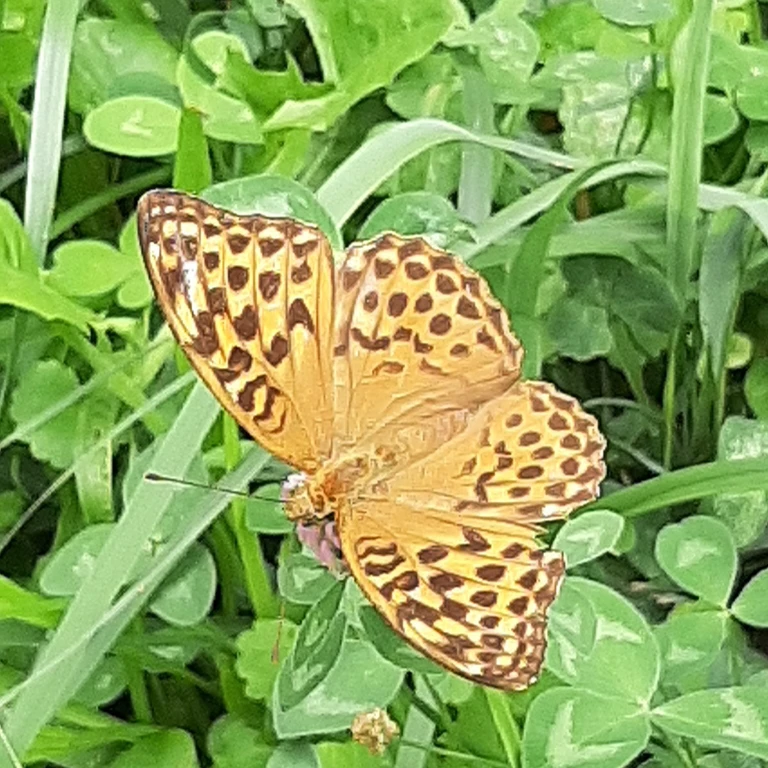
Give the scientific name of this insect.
Argynnis paphia
